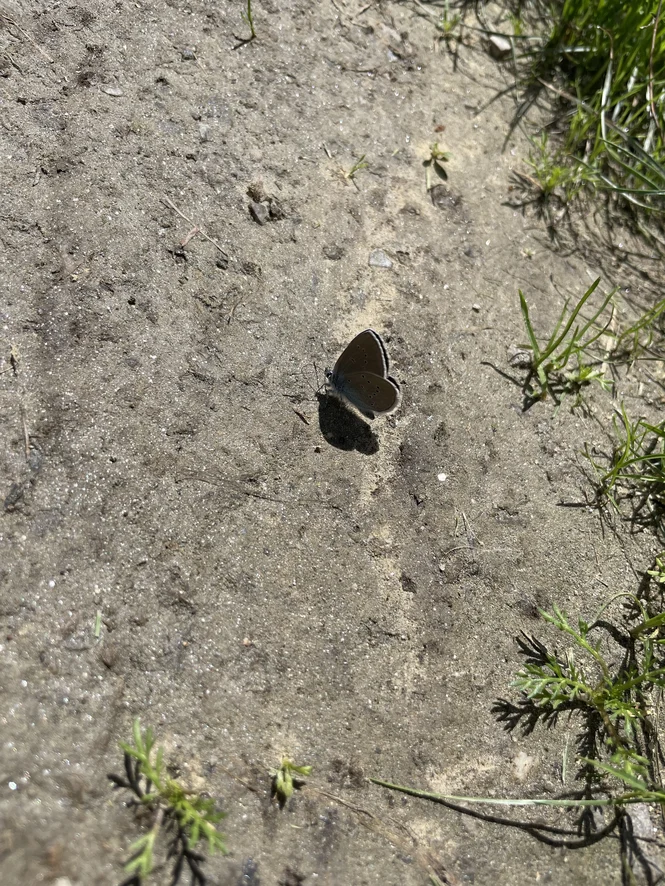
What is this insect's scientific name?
Cyaniris semiargus
